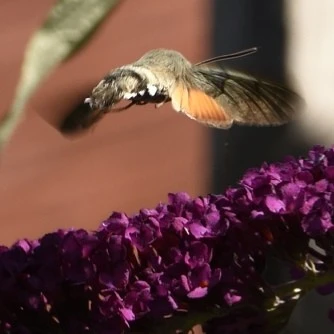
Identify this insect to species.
Macroglossum stellatarum
